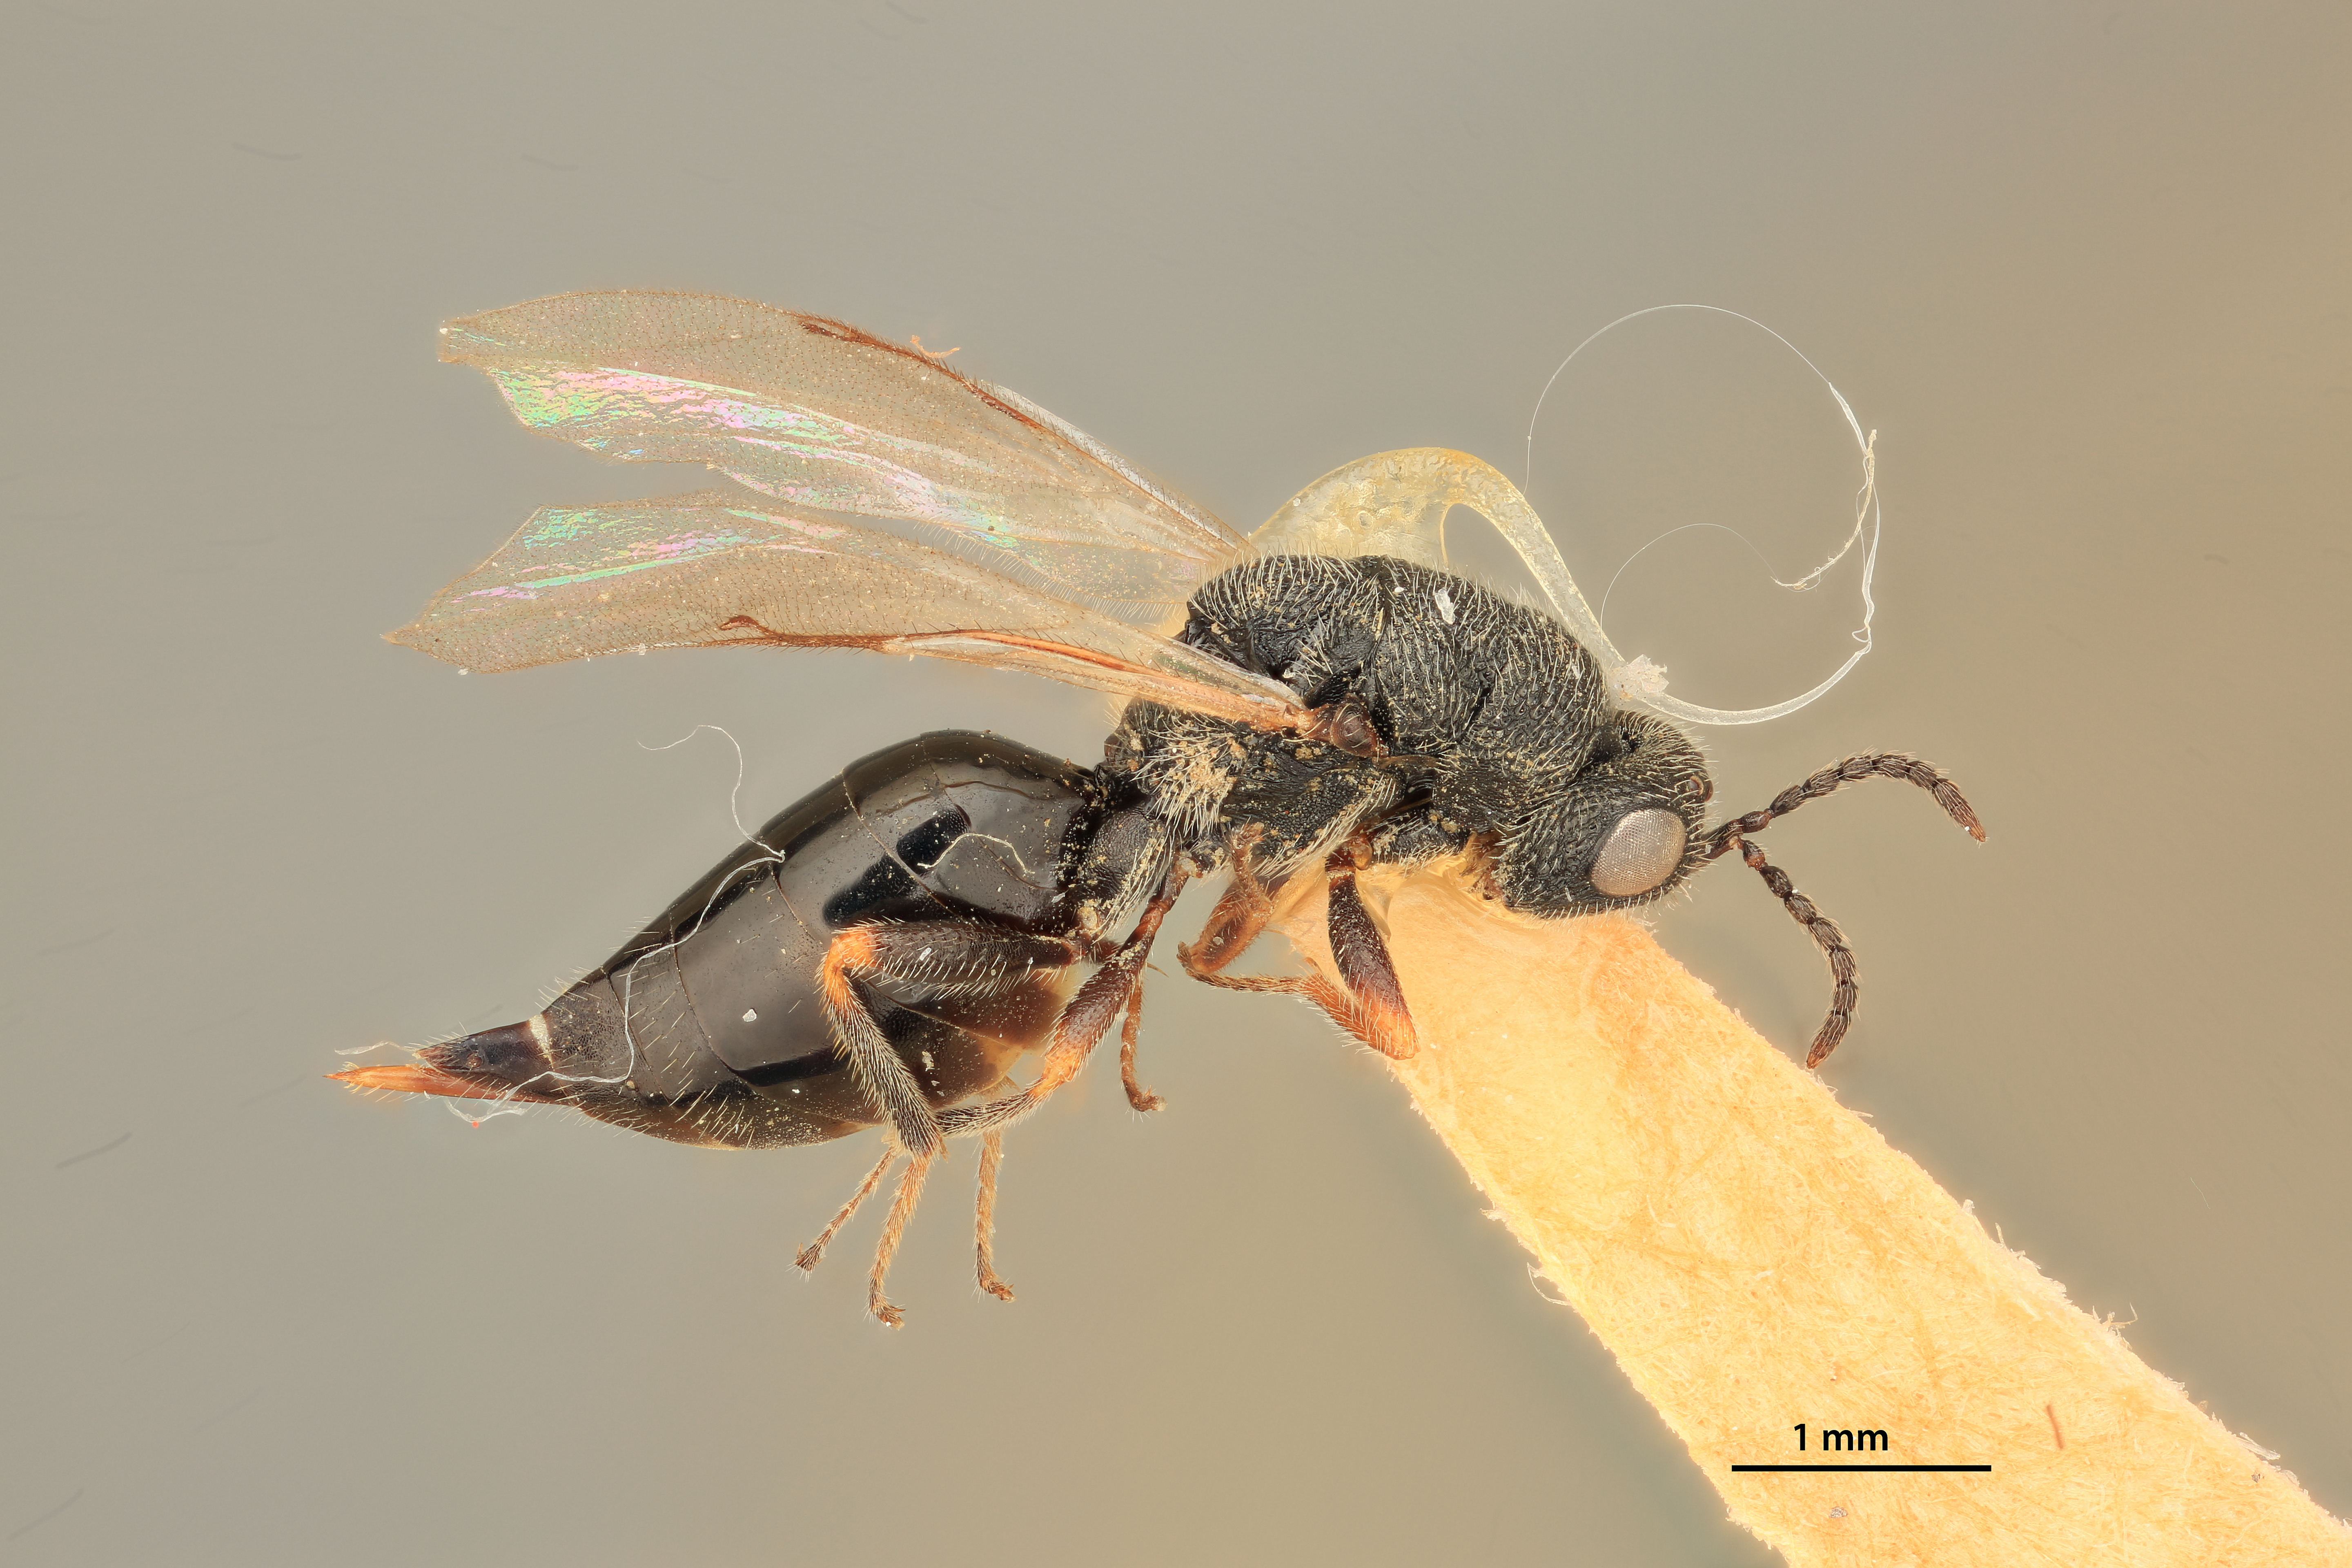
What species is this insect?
Eurytoma pinisilvae
